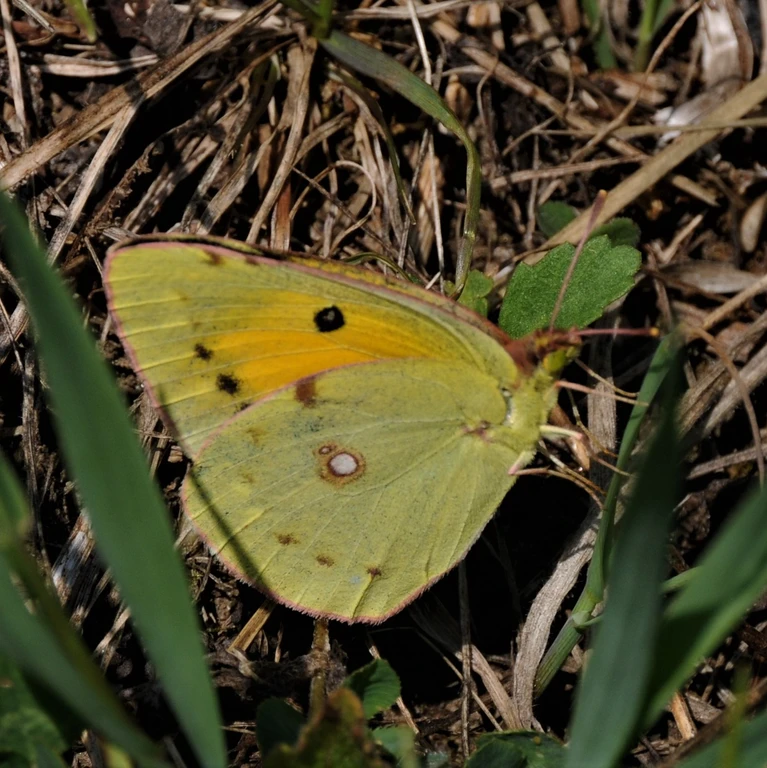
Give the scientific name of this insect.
Colias croceus
